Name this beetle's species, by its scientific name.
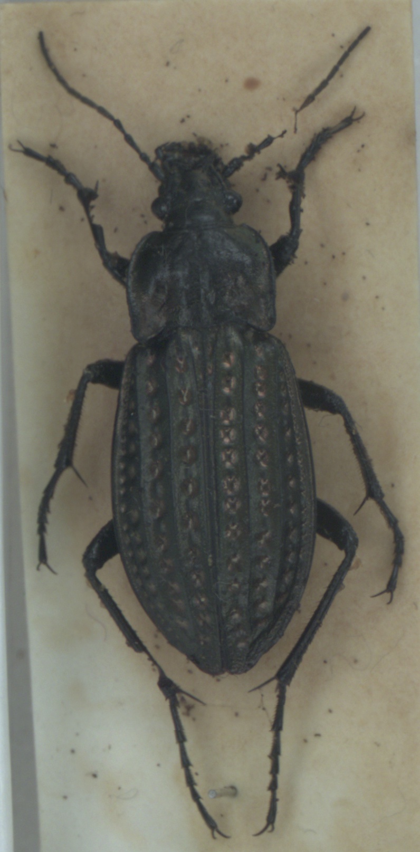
Carabus clatratus
